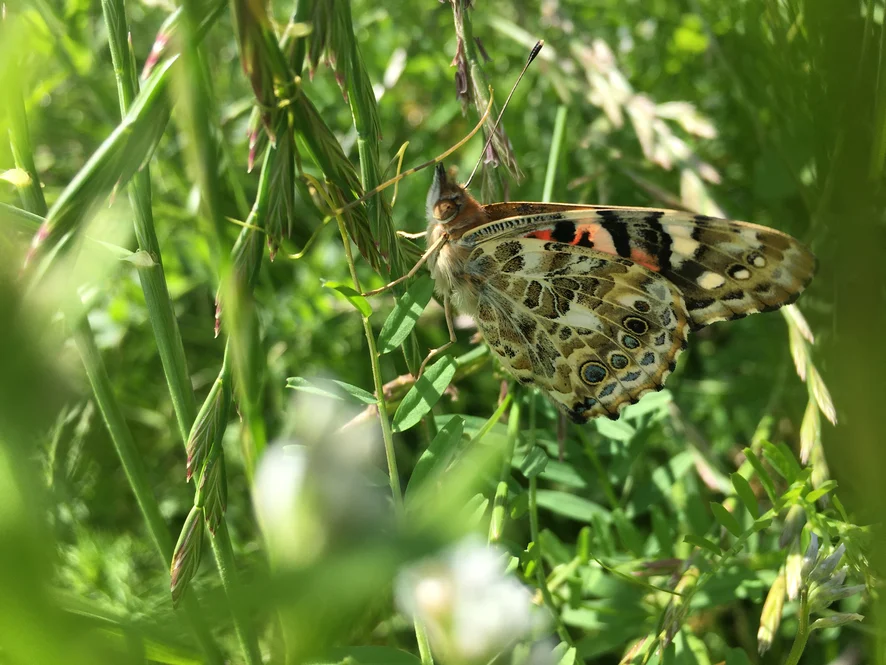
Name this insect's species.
Vanessa cardui
